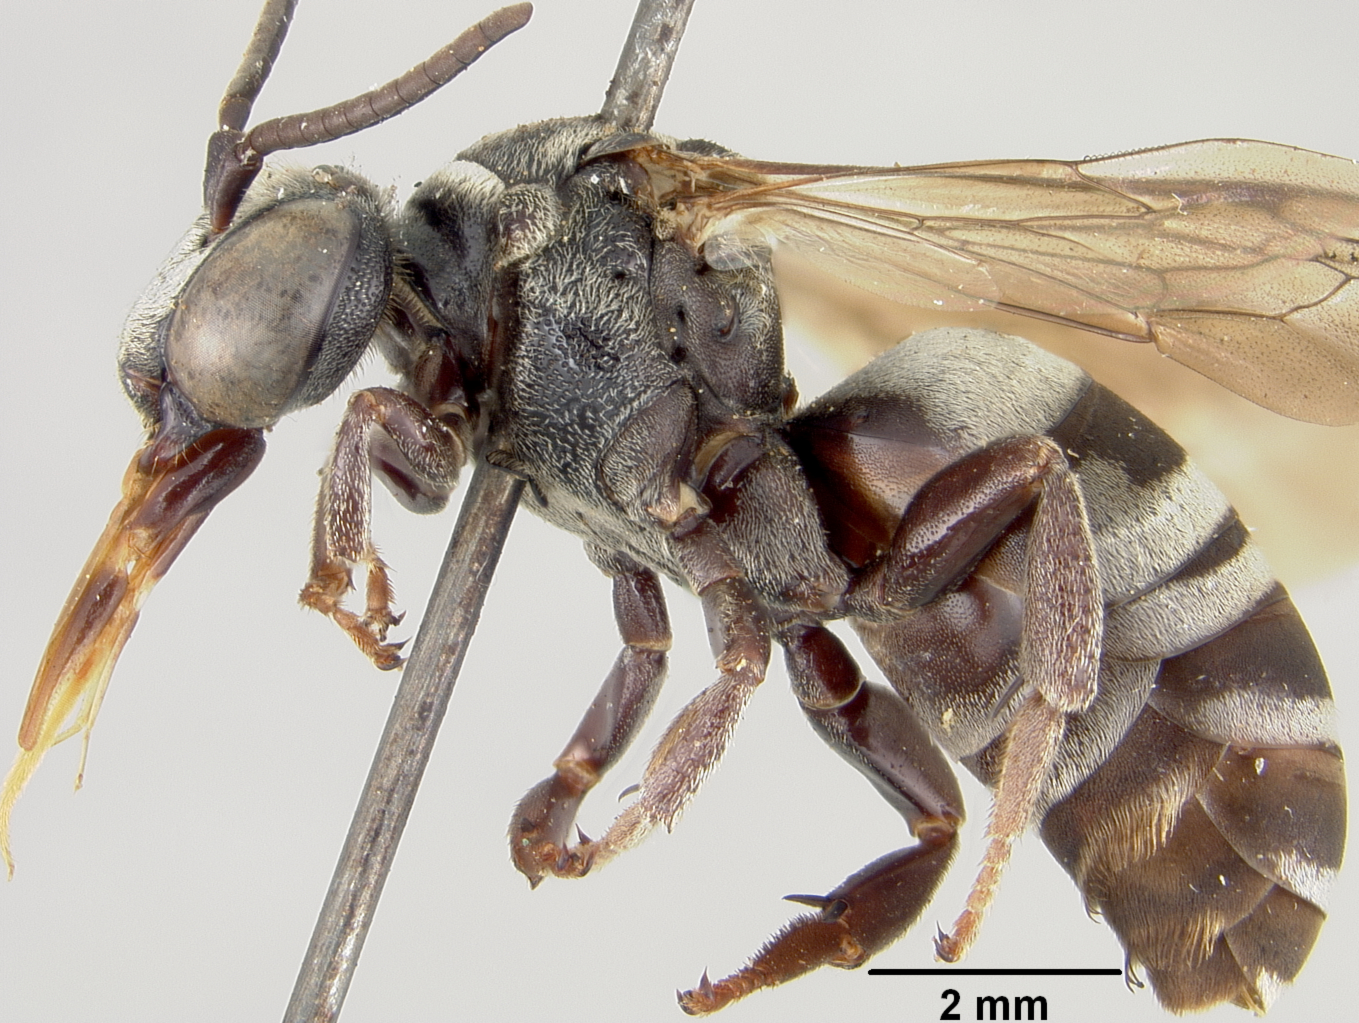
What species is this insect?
Triepeolus sublunatus
